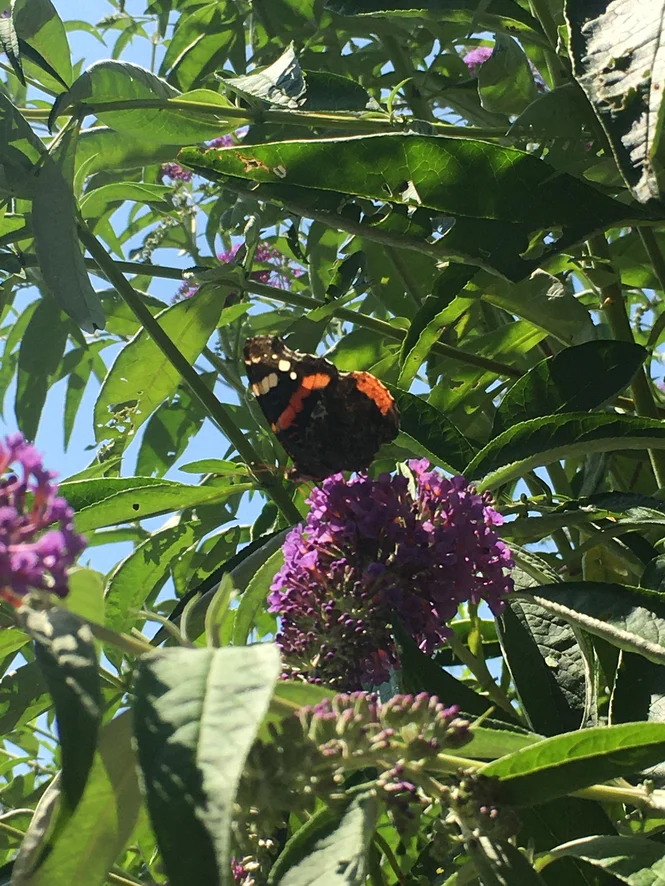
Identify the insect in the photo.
Vanessa atalanta
